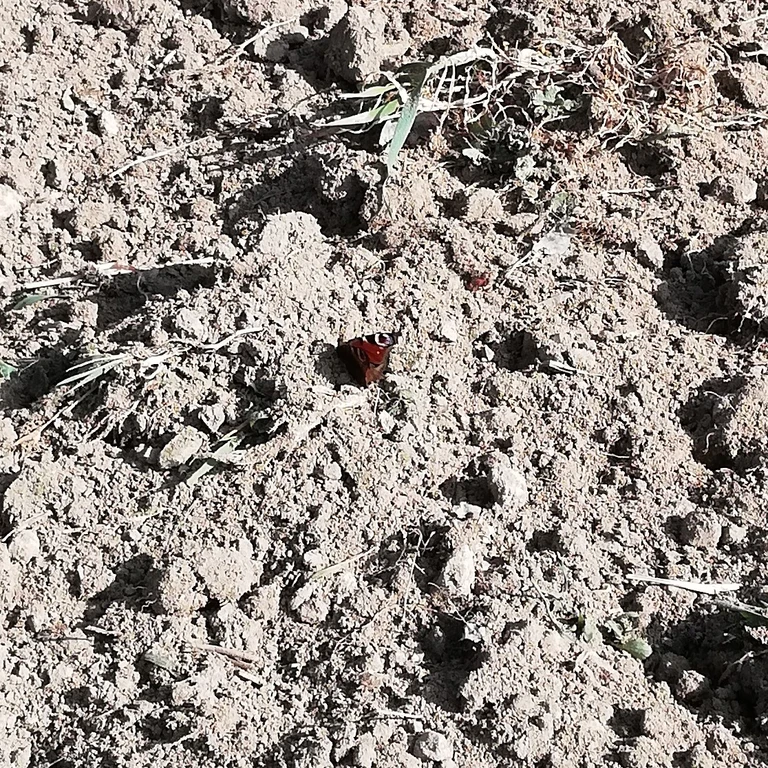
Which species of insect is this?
Aglais io
